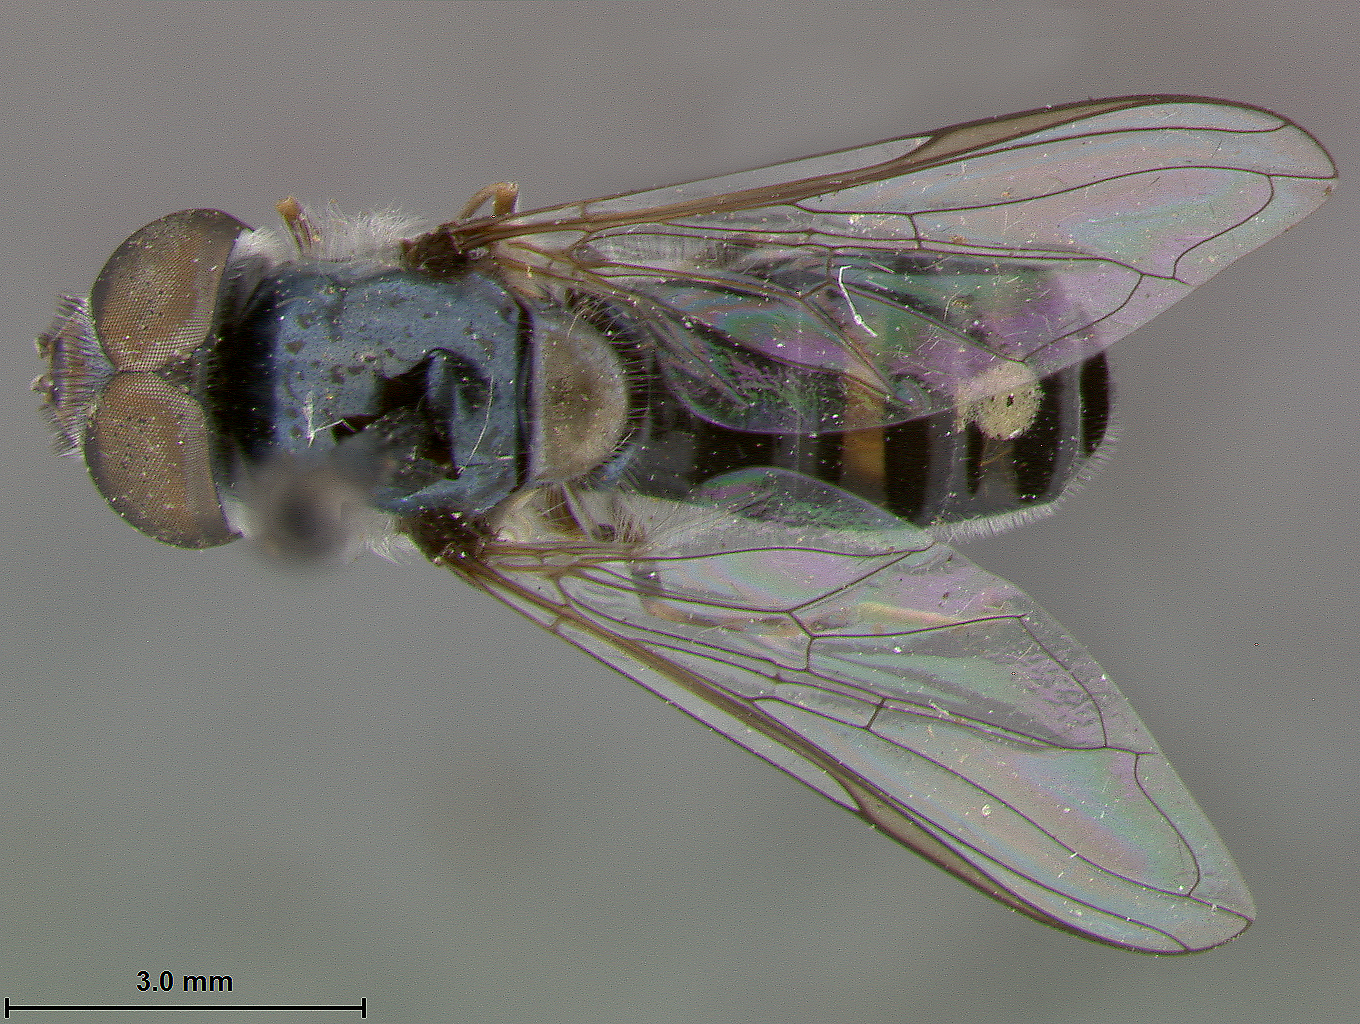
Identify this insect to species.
Syrphus diversifasciatus
